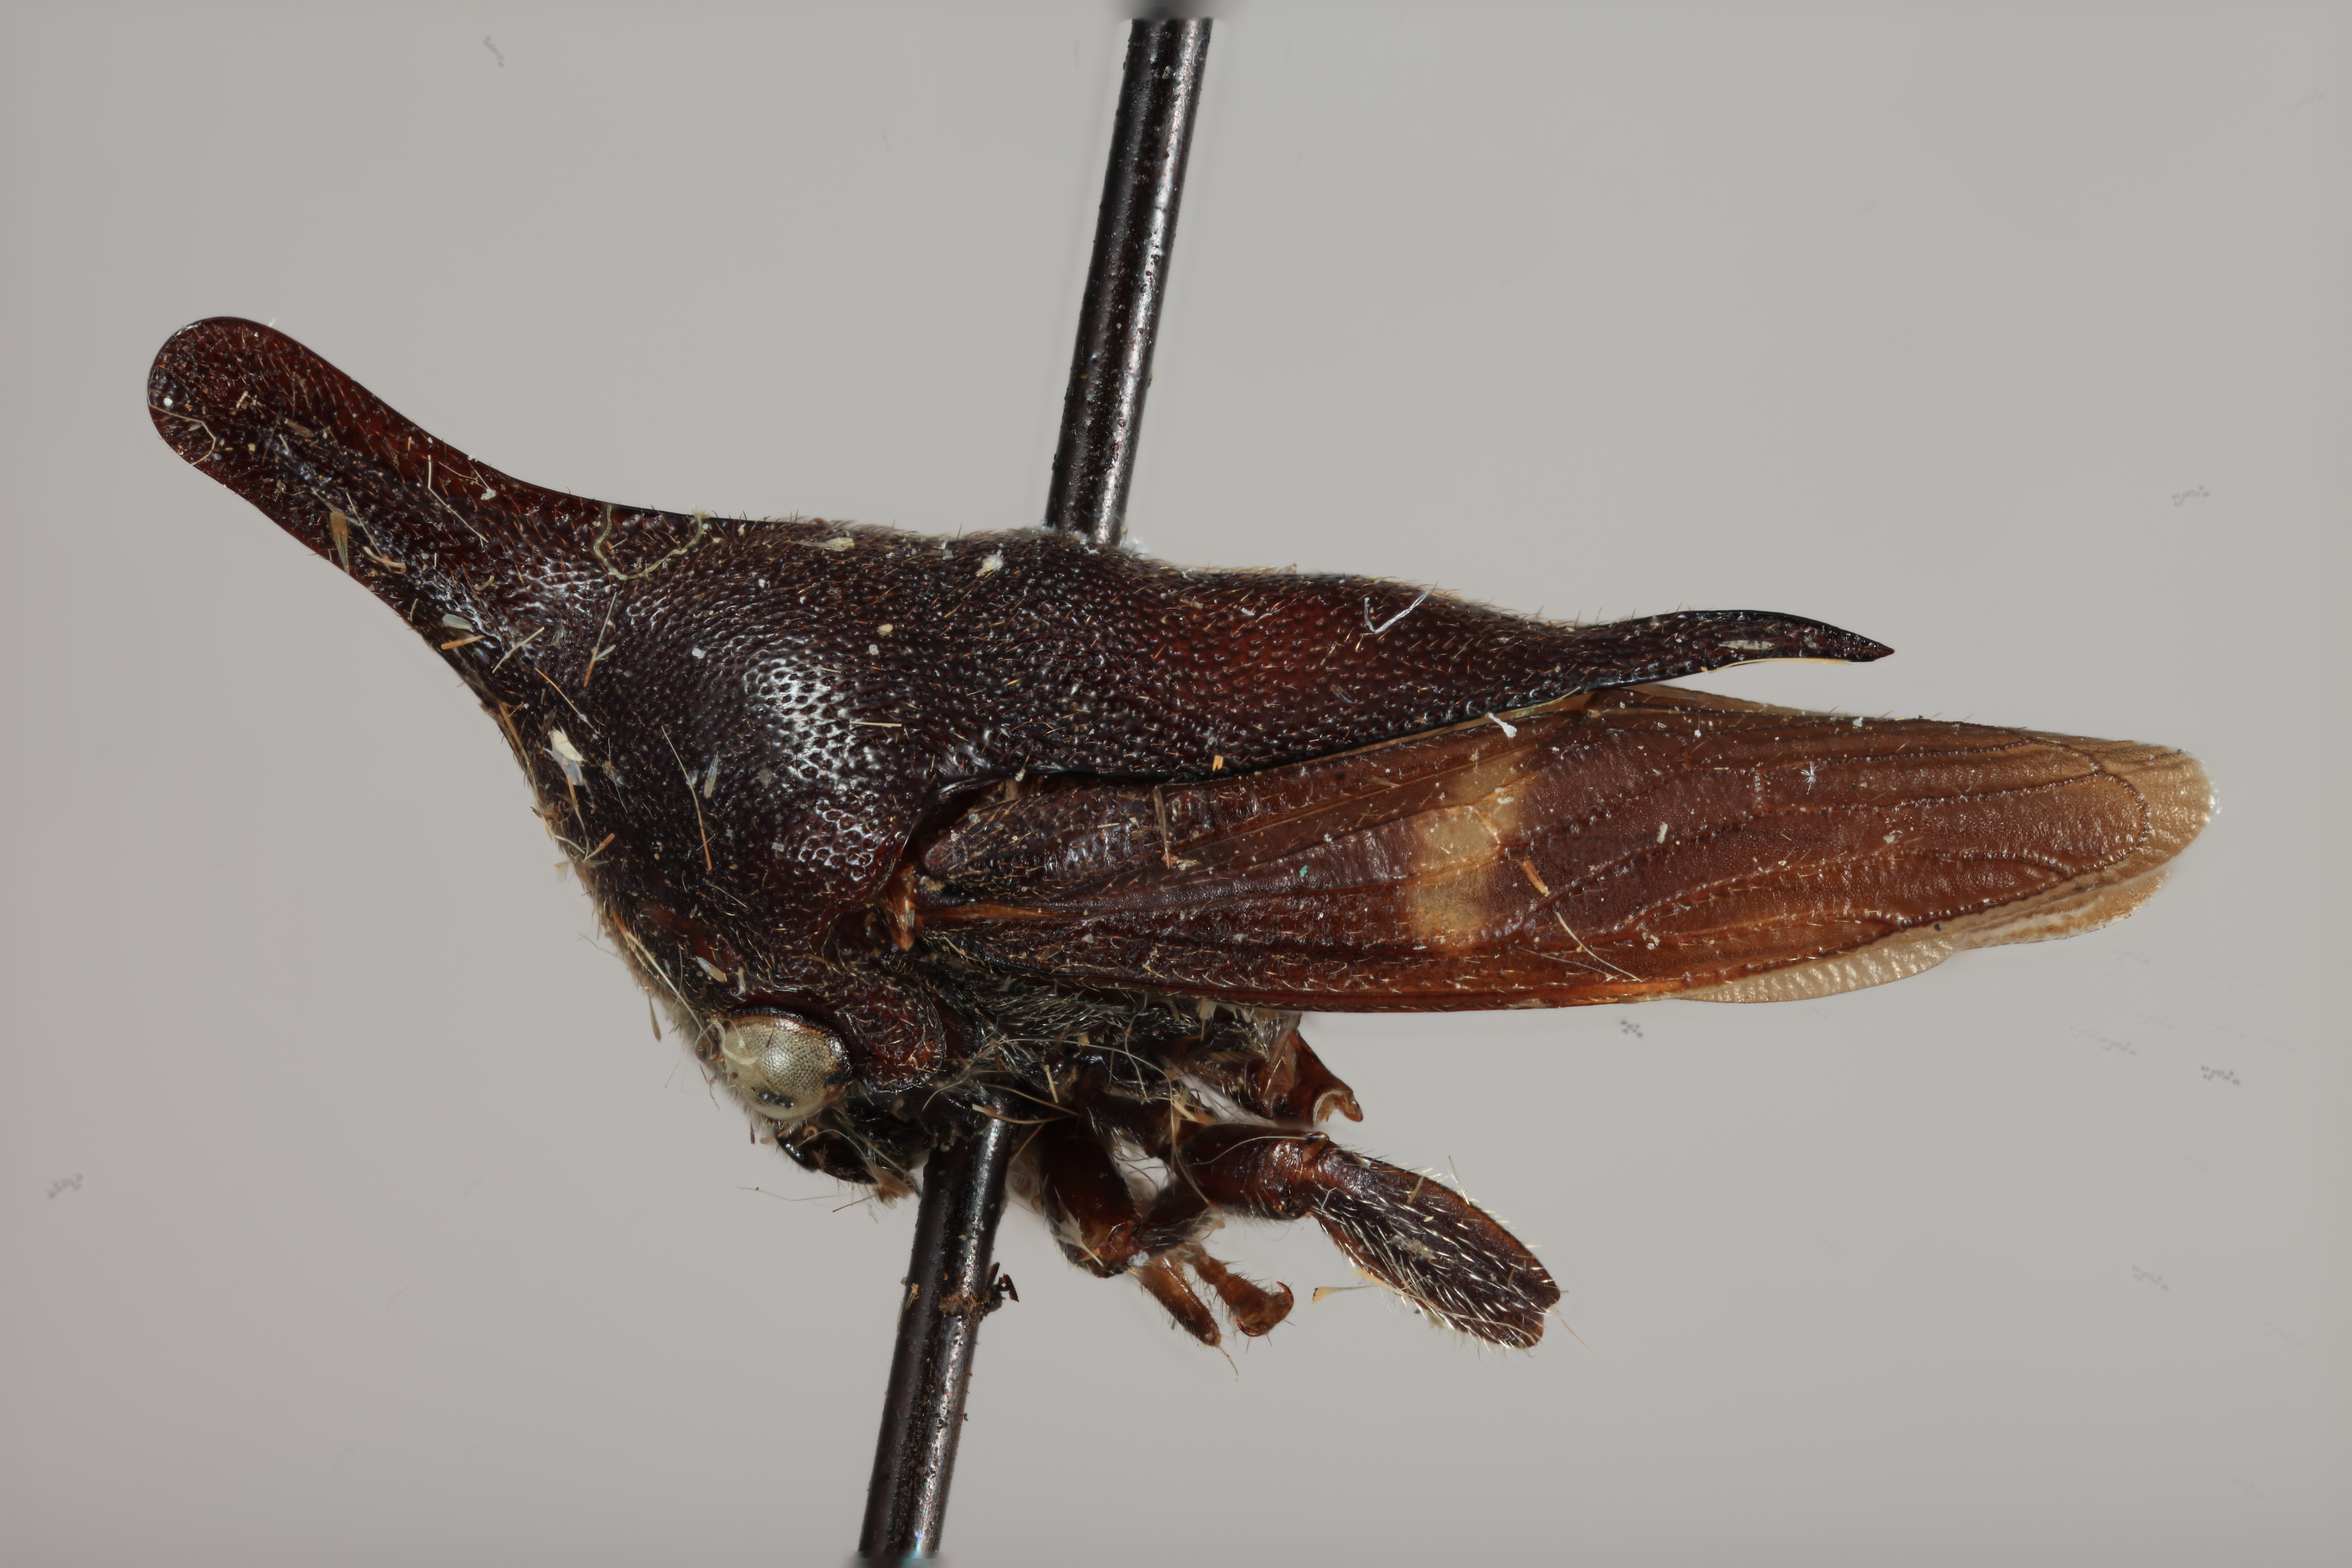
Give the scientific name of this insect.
Guayaquila fasciata
